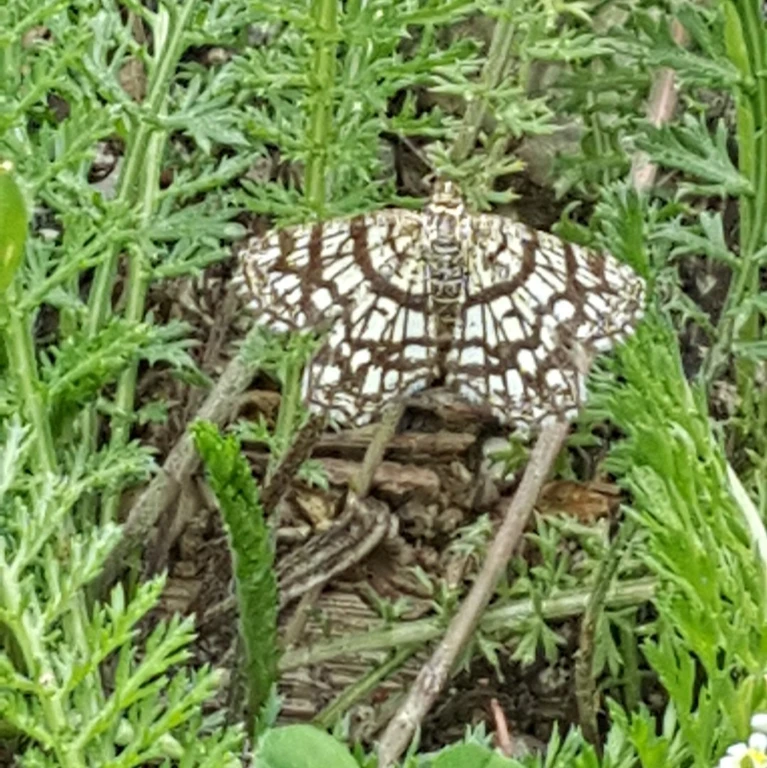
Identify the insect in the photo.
Chiasmia clathrata
